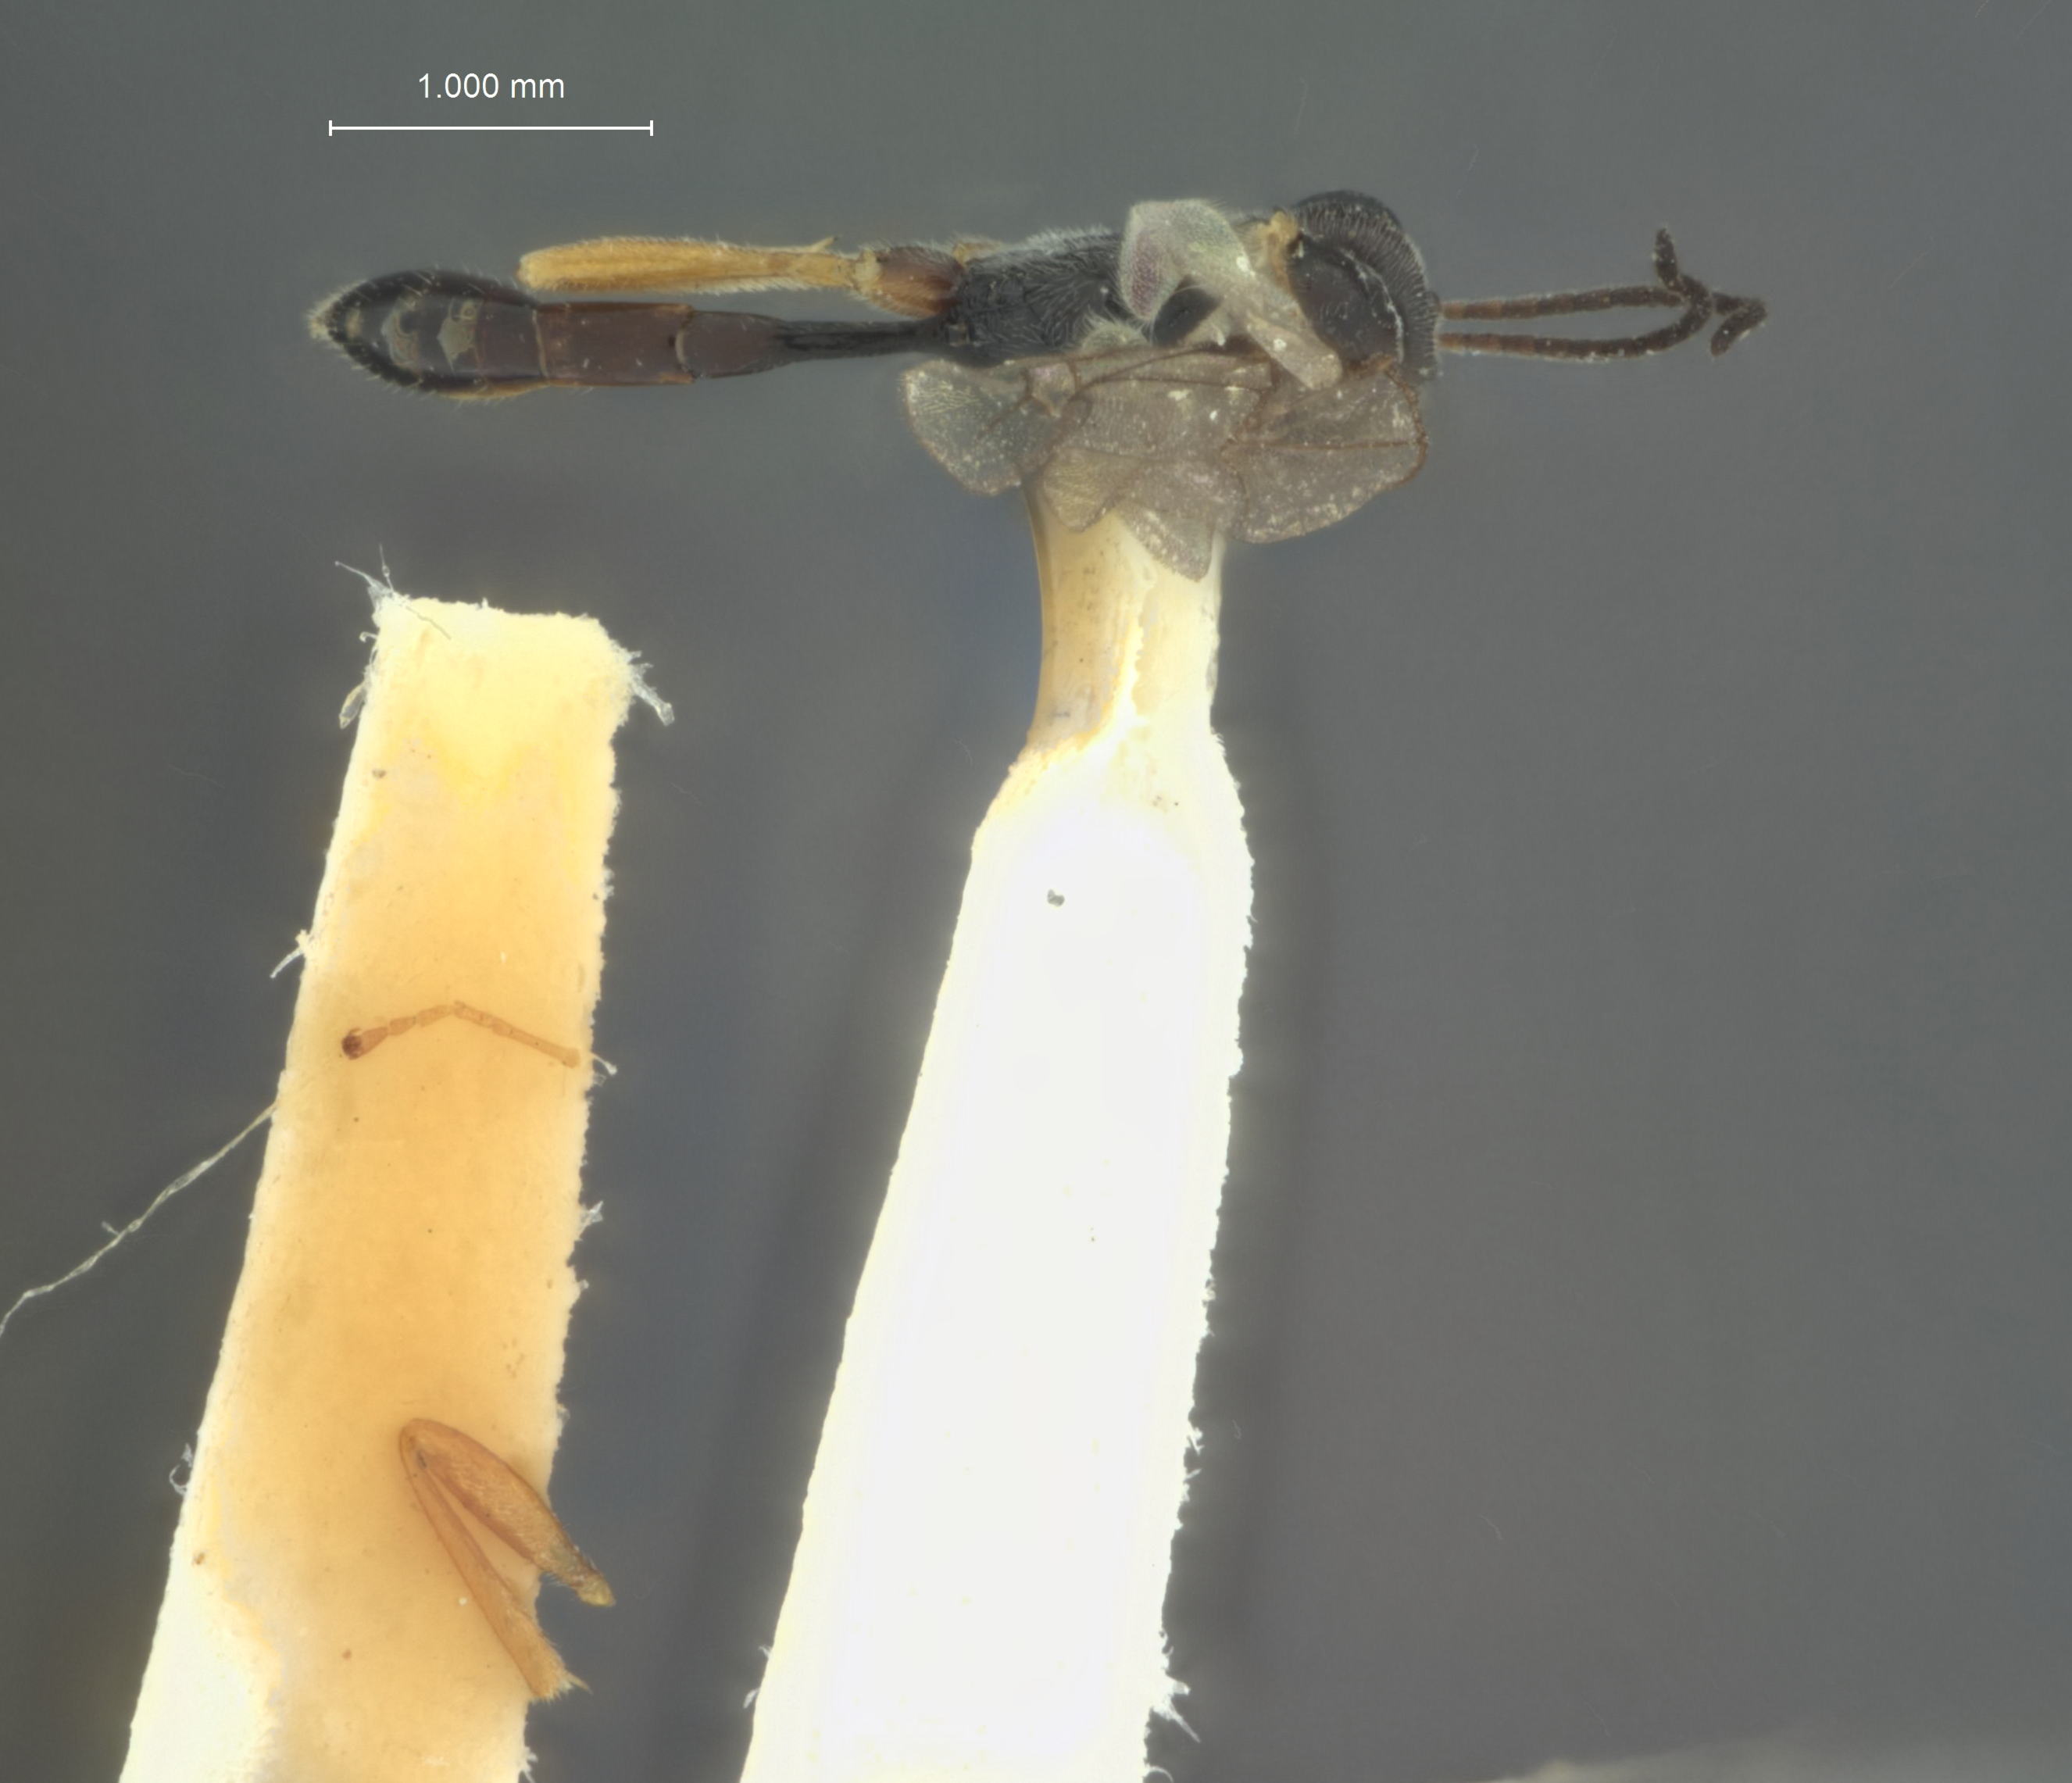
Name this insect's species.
Thersilochus montanas
